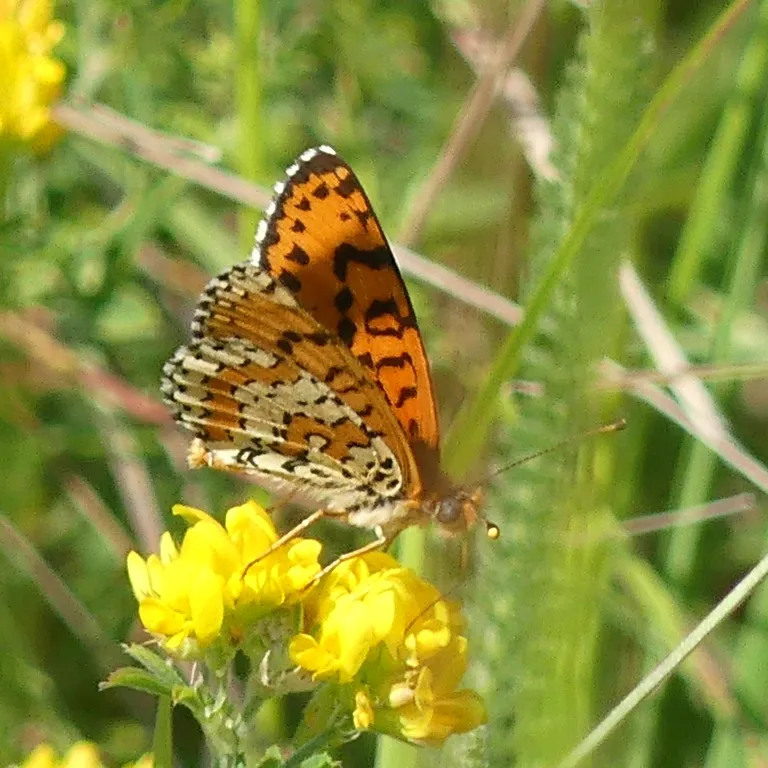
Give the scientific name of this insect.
Melitaea didyma
